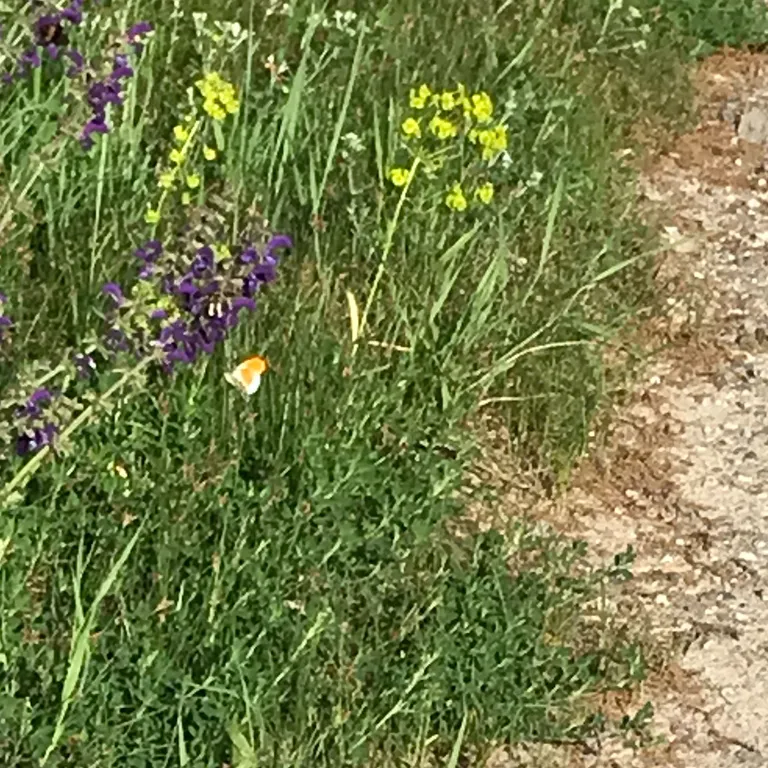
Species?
Anthocharis cardamines
